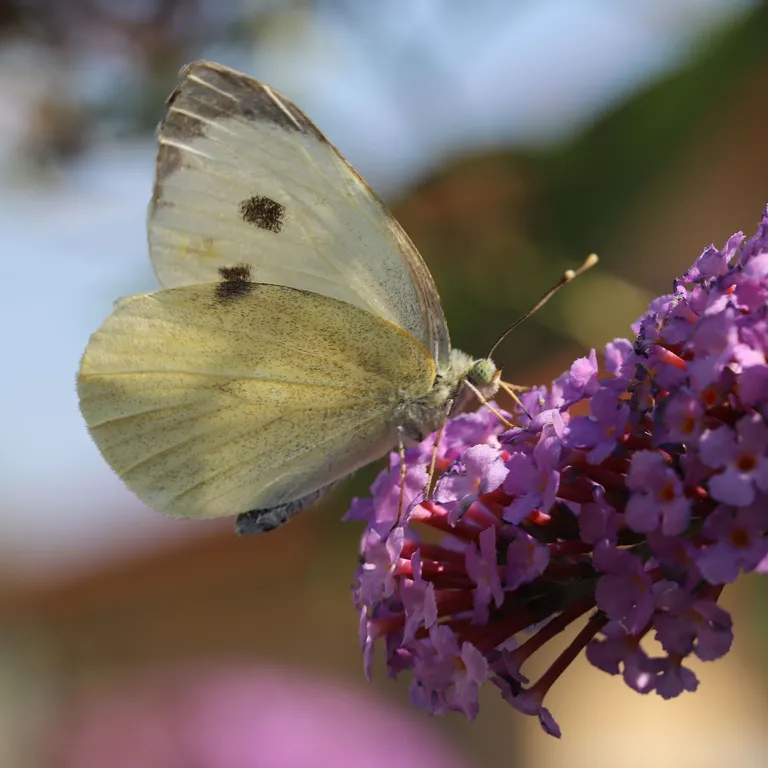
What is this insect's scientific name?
Pieris brassicae
